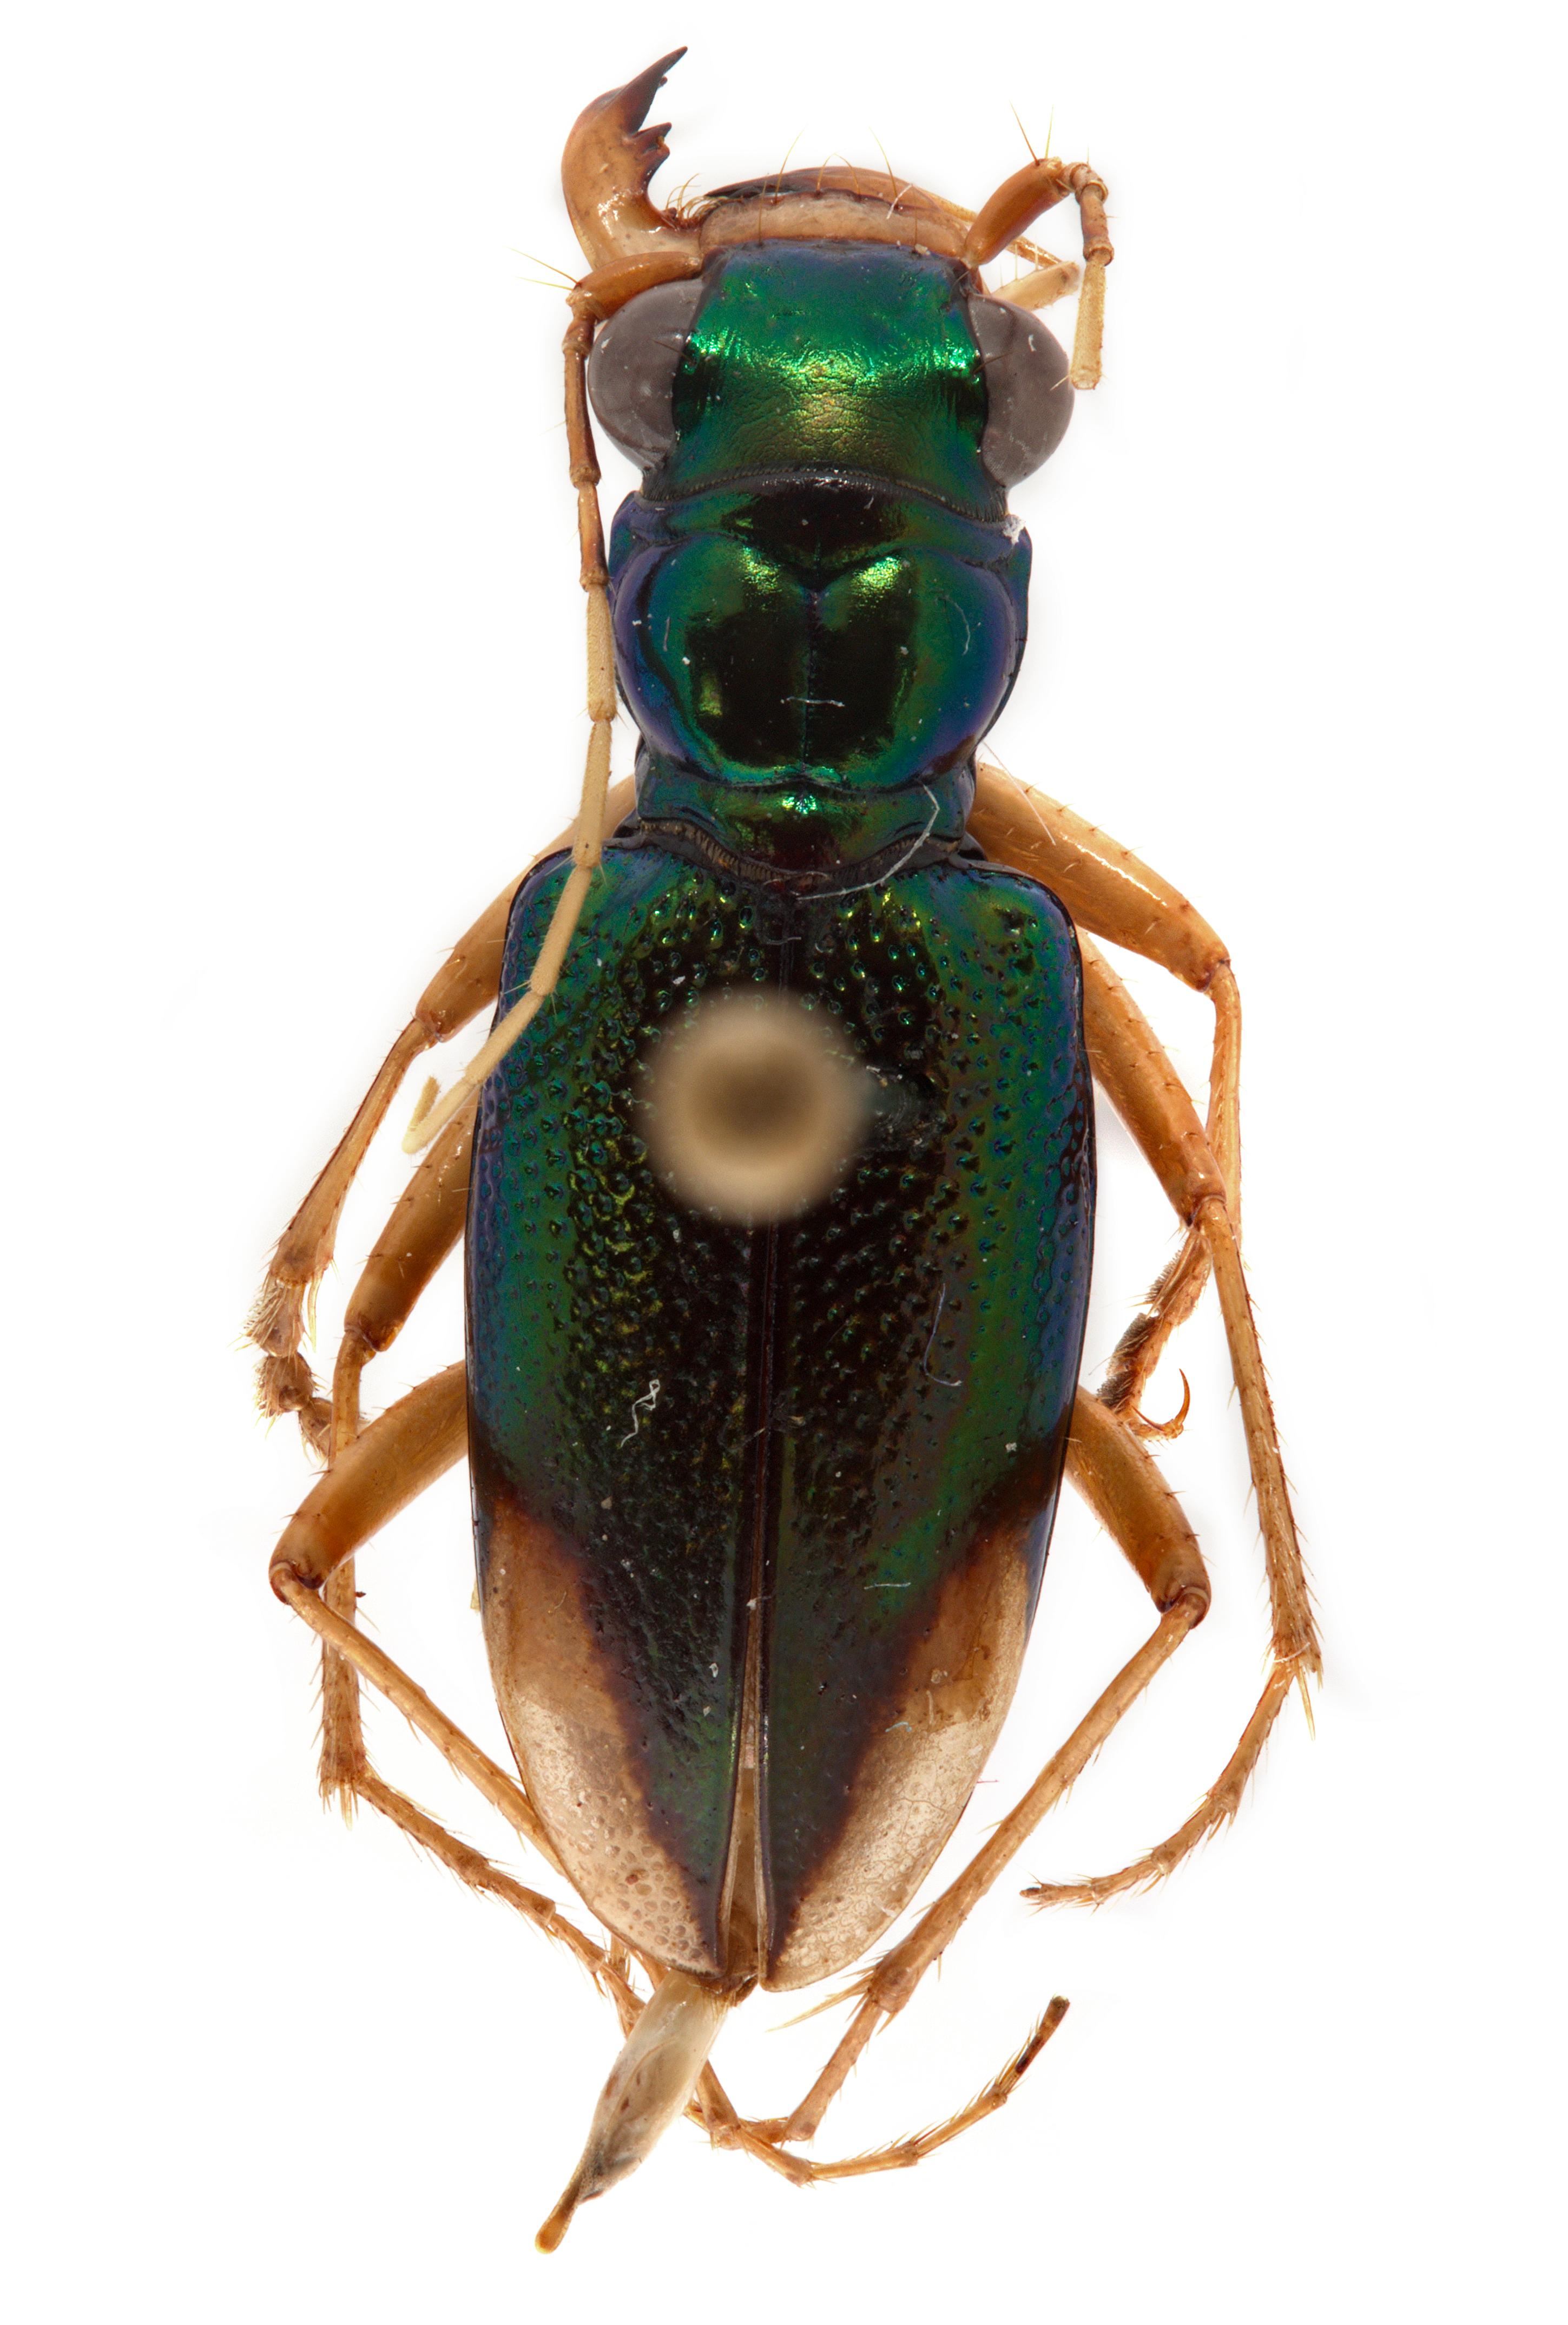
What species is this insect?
Tetracha bilunata
